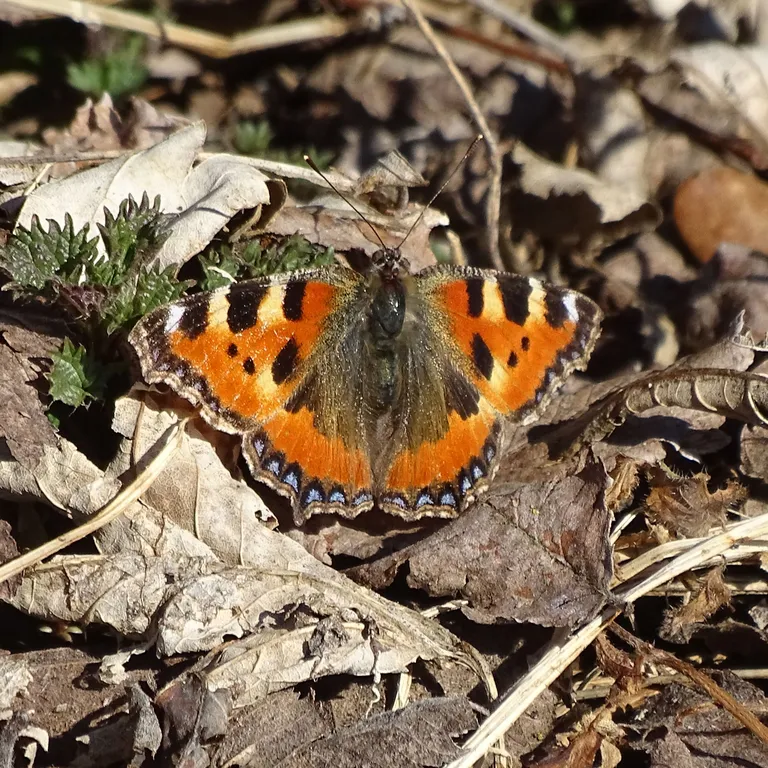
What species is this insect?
Aglais urticae
